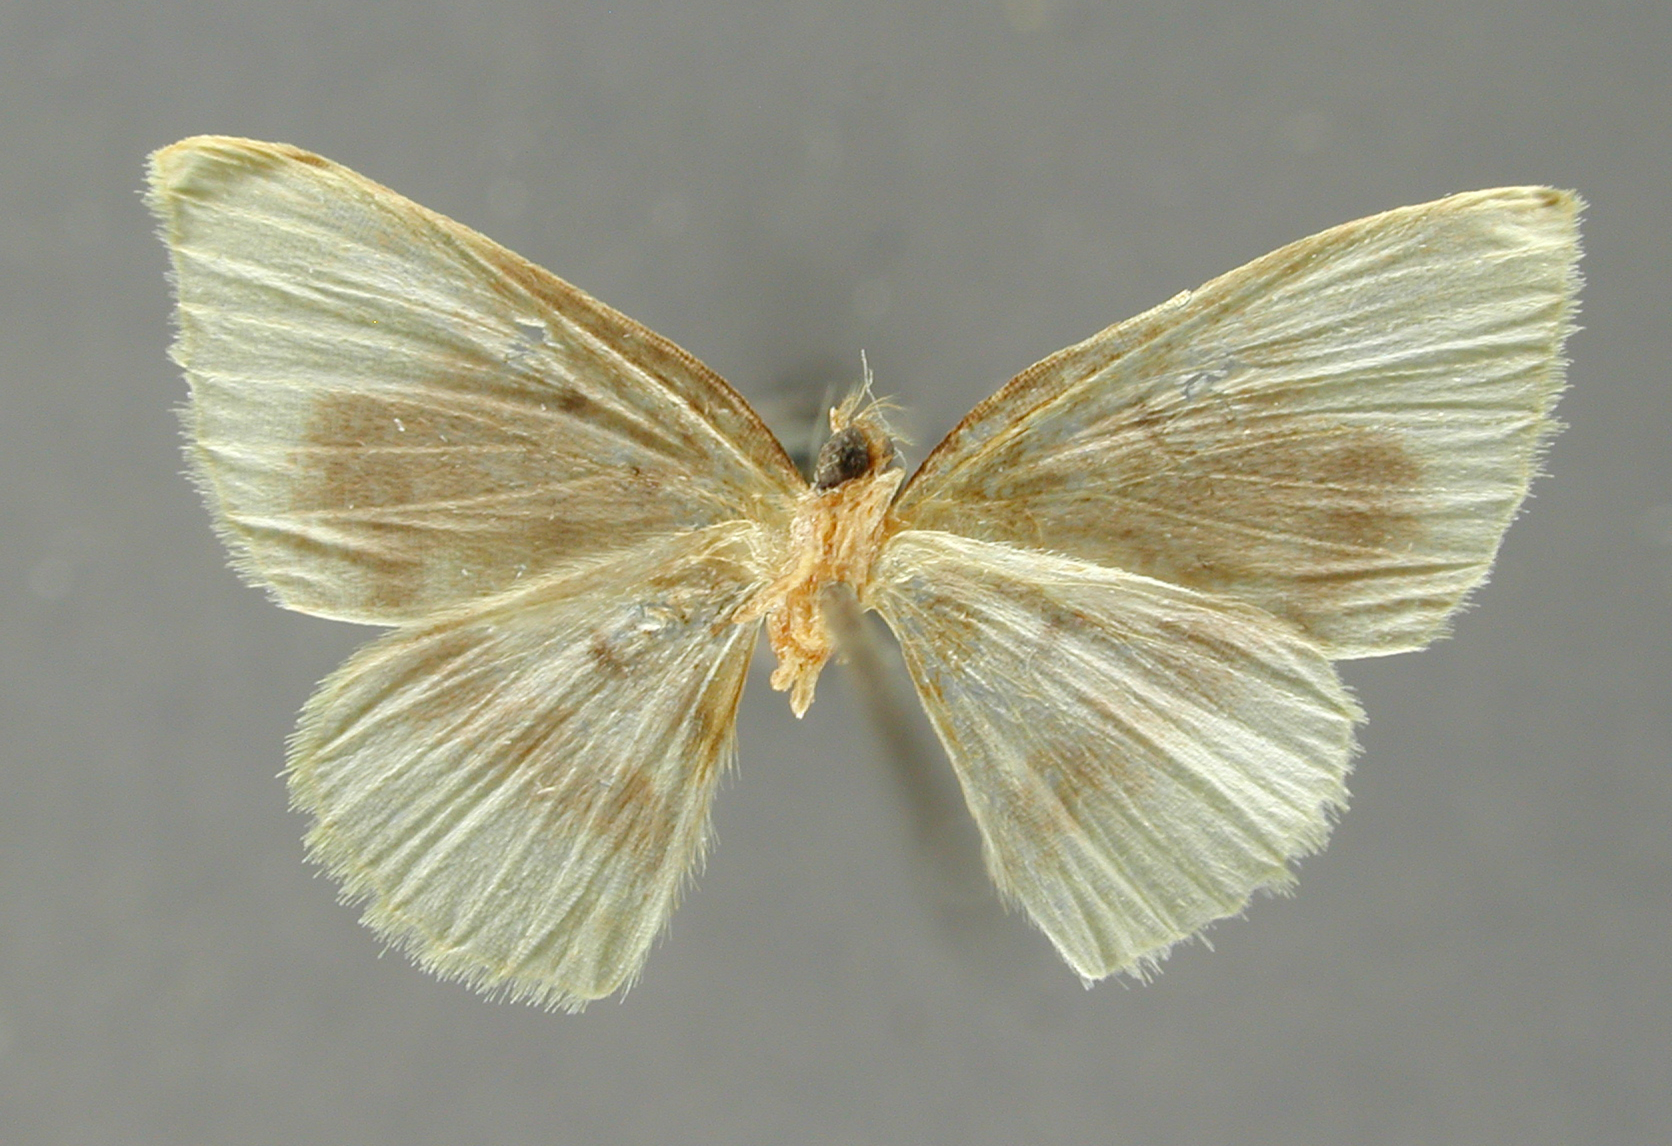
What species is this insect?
Hydata muscosa
